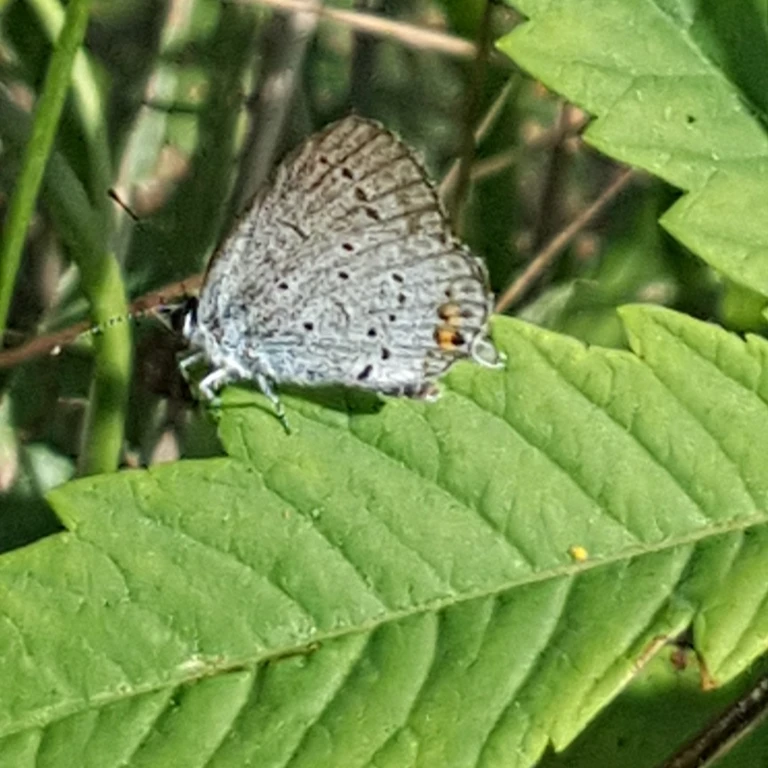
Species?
Cupido argiades (also Elkalyce argiades)
